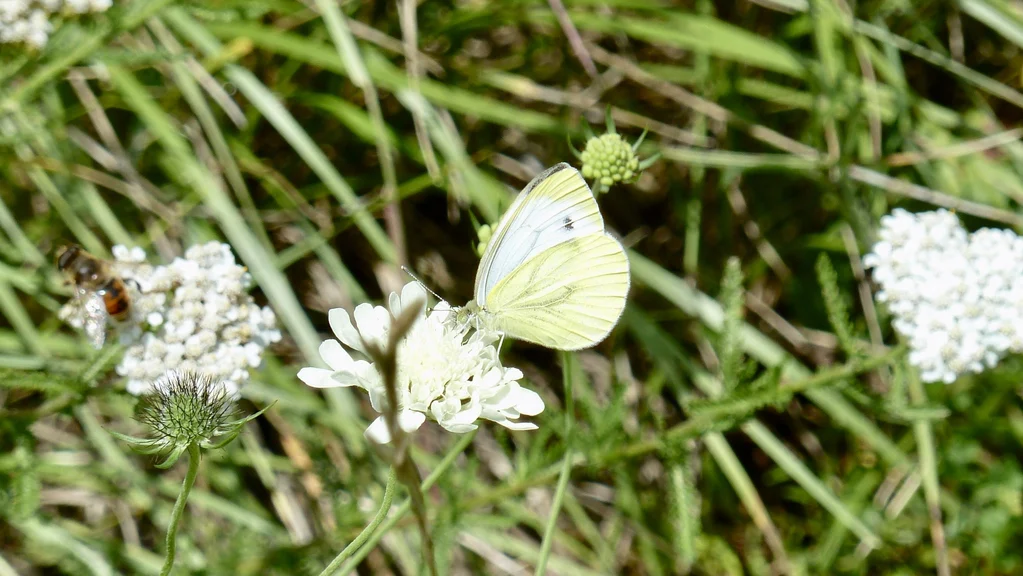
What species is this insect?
Pieris napi
